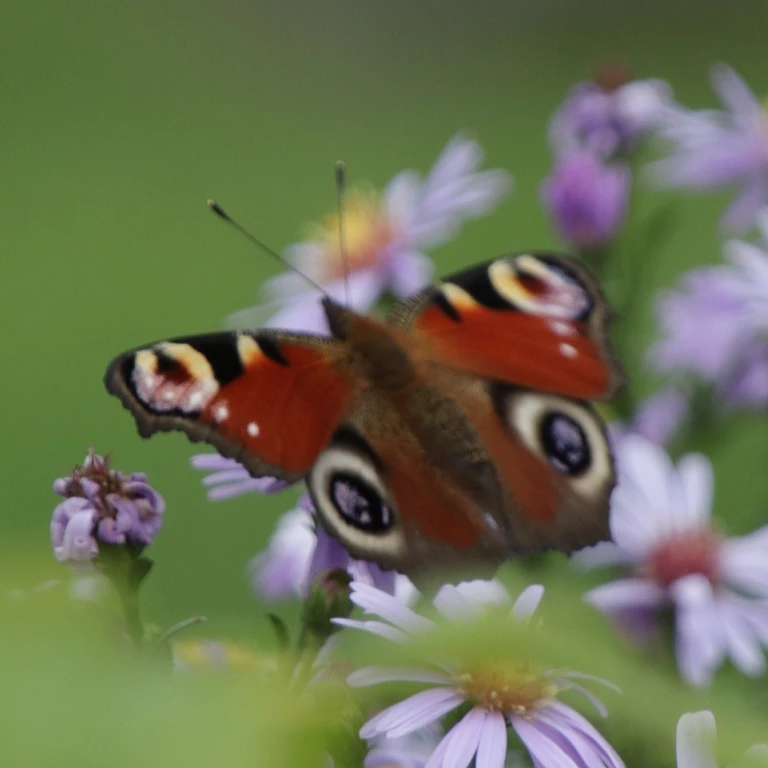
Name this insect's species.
Aglais io
